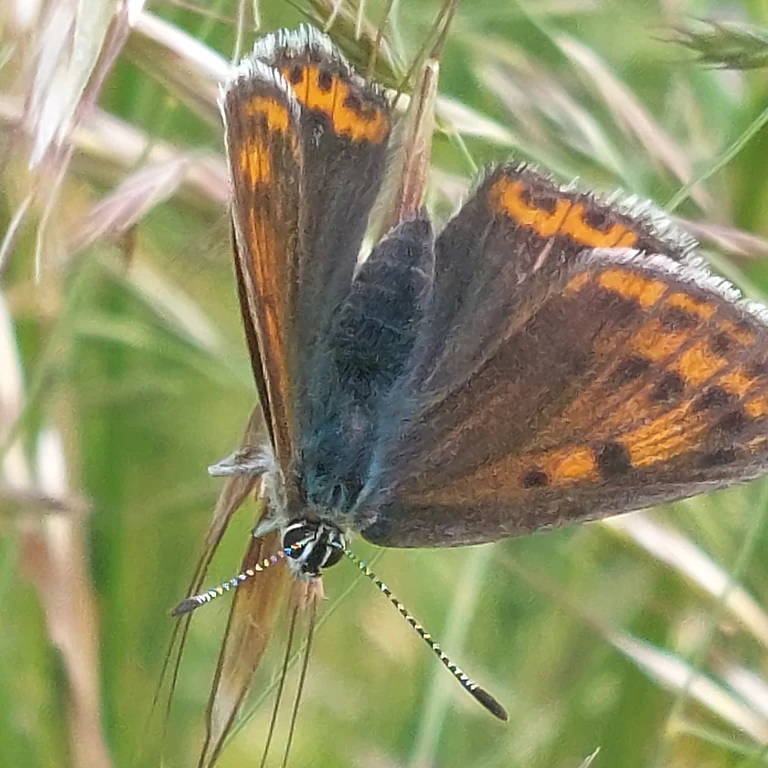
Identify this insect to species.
Lycaena hippothoe (also Palaeochrysophanus hippothoe)
